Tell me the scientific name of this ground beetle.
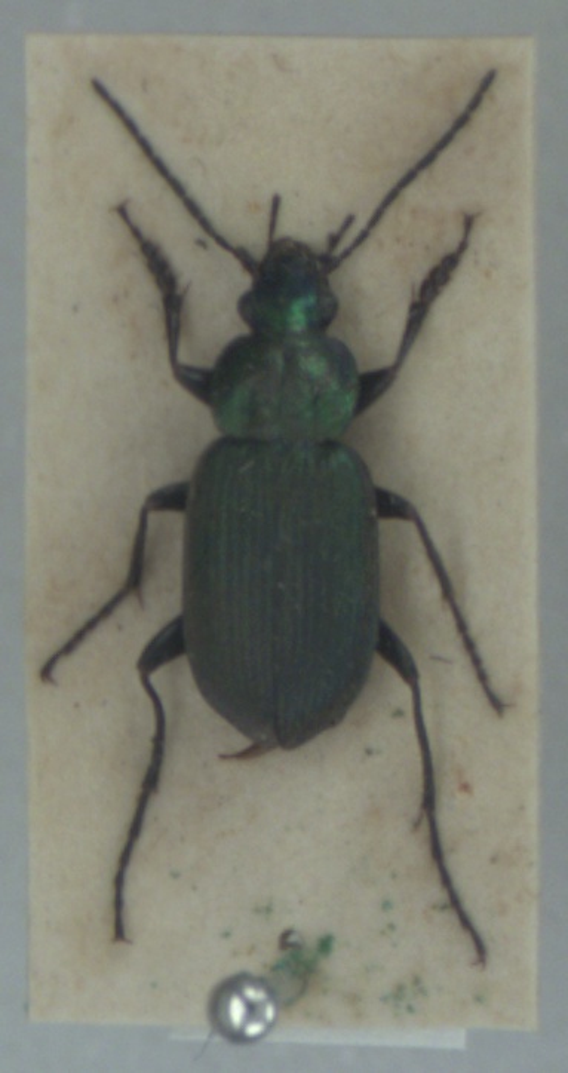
Chlaenius nigricornis
